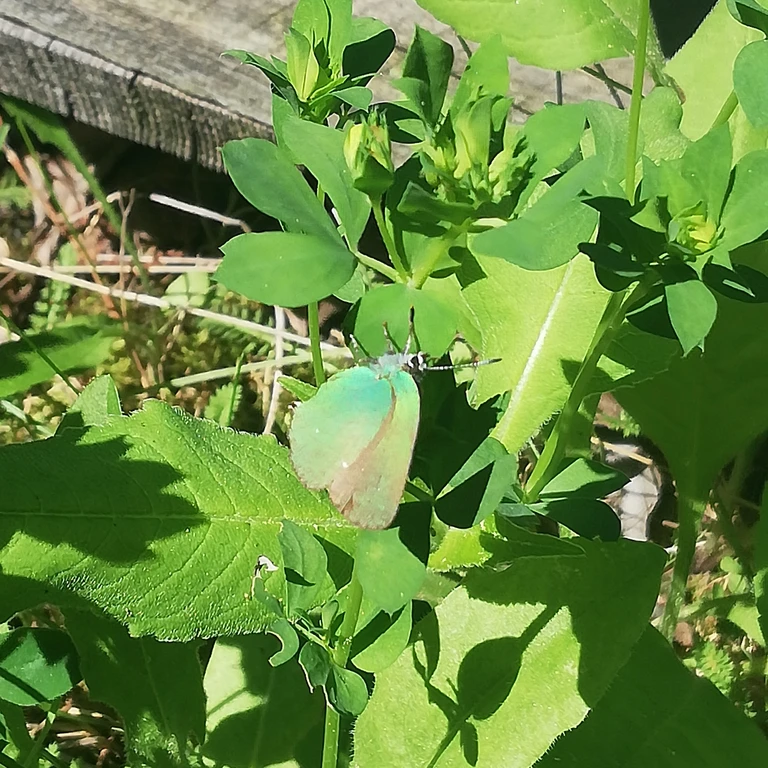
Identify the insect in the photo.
Callophrys rubi
